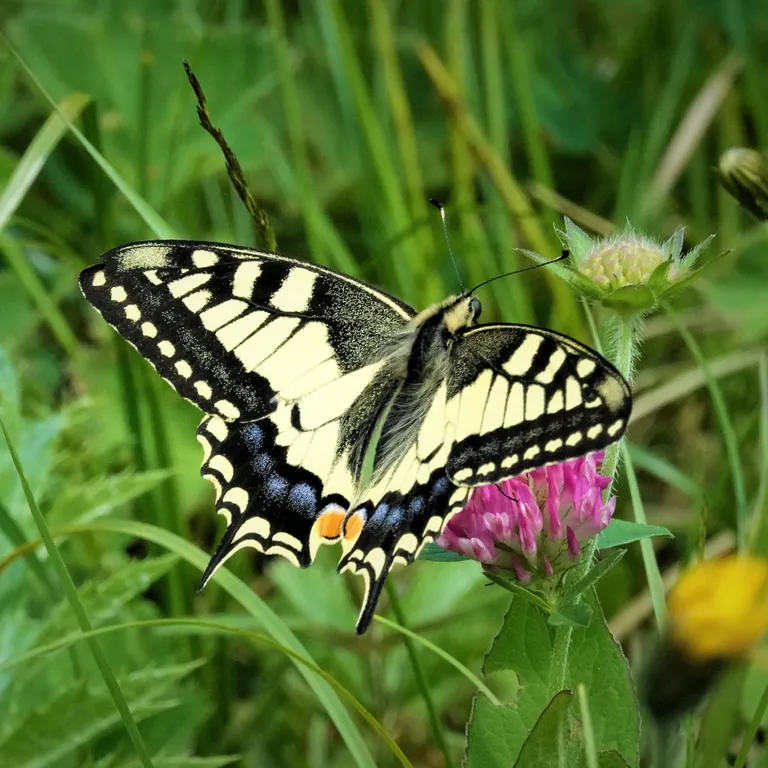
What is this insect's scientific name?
Papilio machaon
